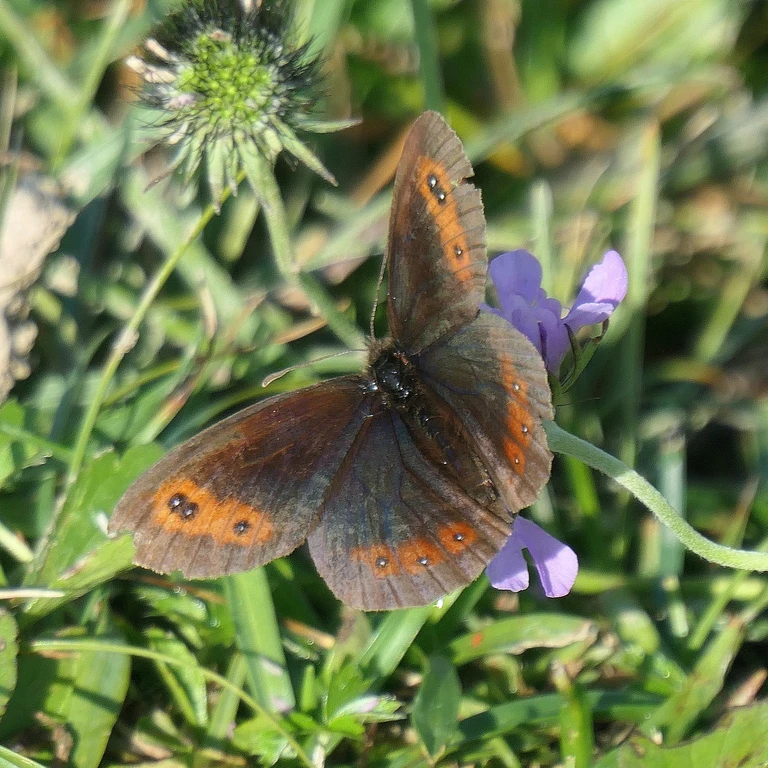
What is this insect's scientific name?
Erebia aethiops
